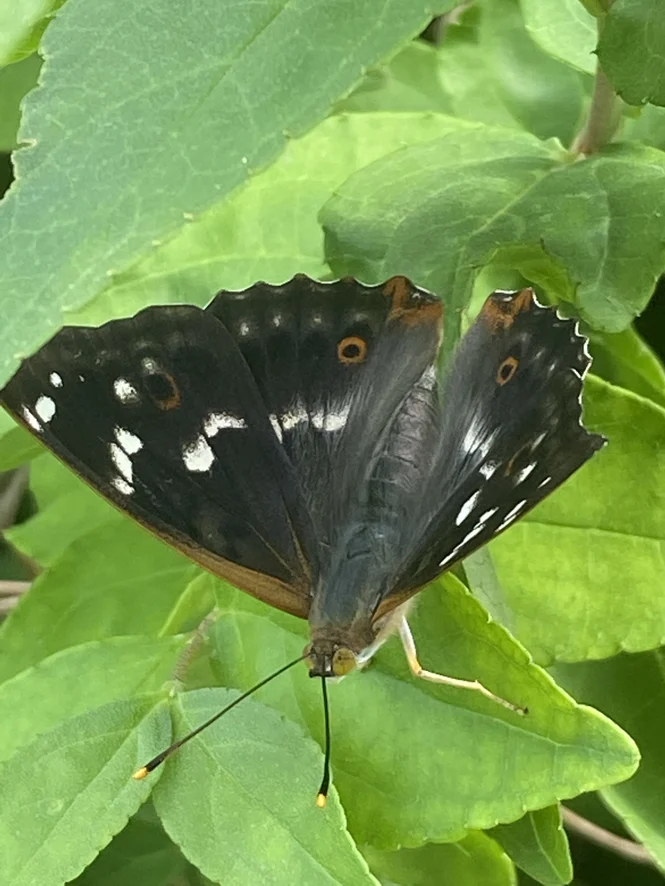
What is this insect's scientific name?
Apatura ilia
